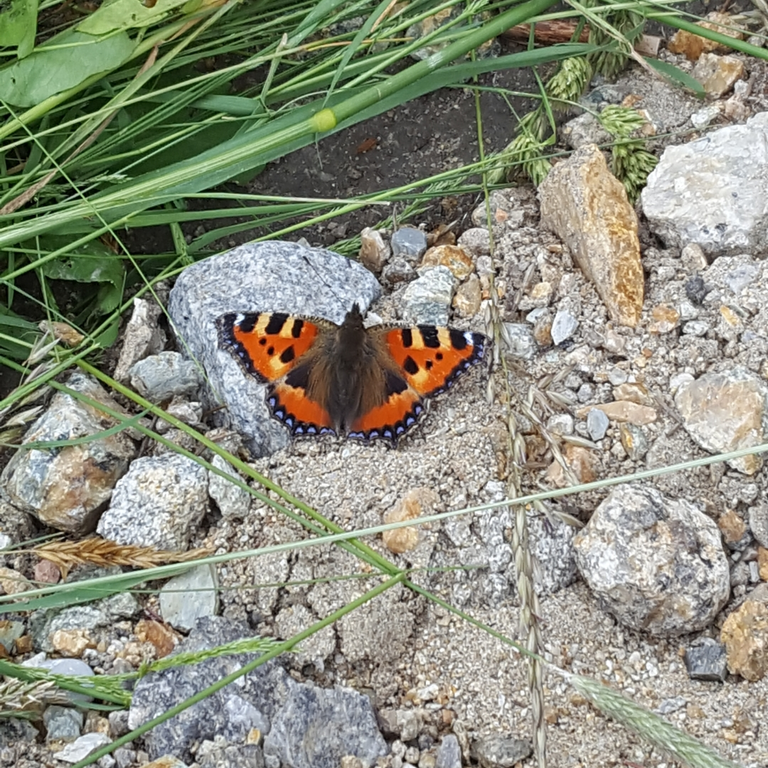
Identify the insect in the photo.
Aglais urticae
